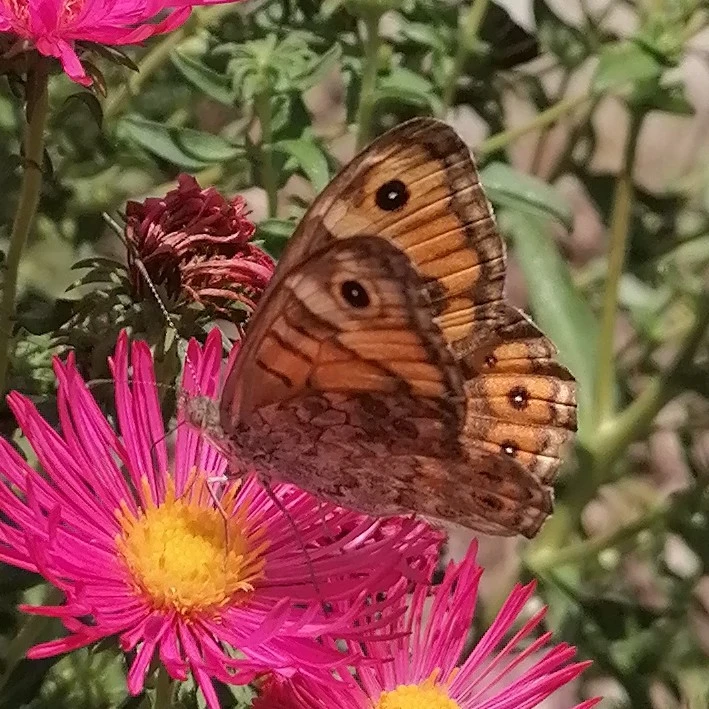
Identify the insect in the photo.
Lasiommata megera (also Pararge megera)
